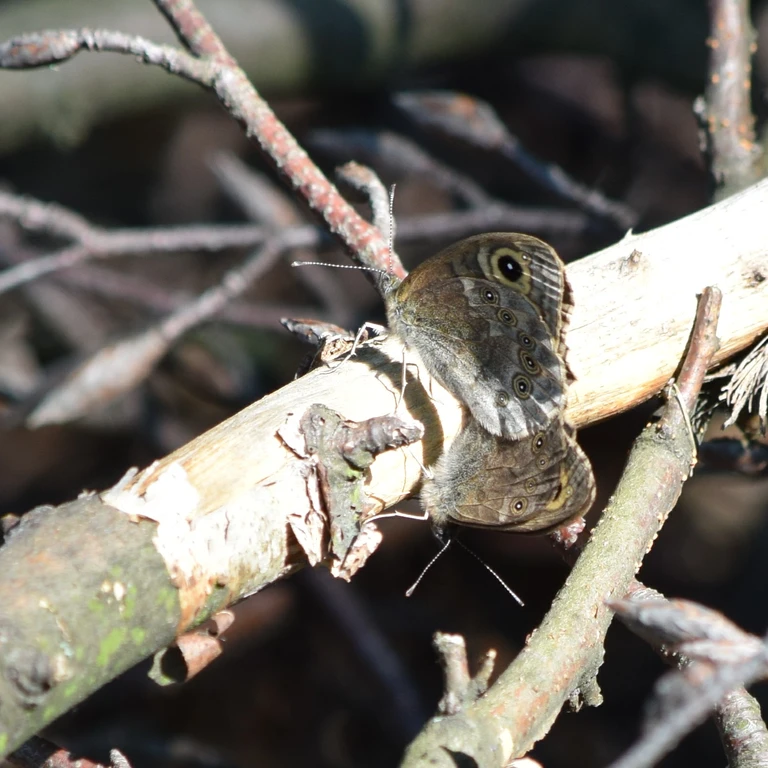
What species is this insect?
Lasiommata maera (also Pararge maera)
